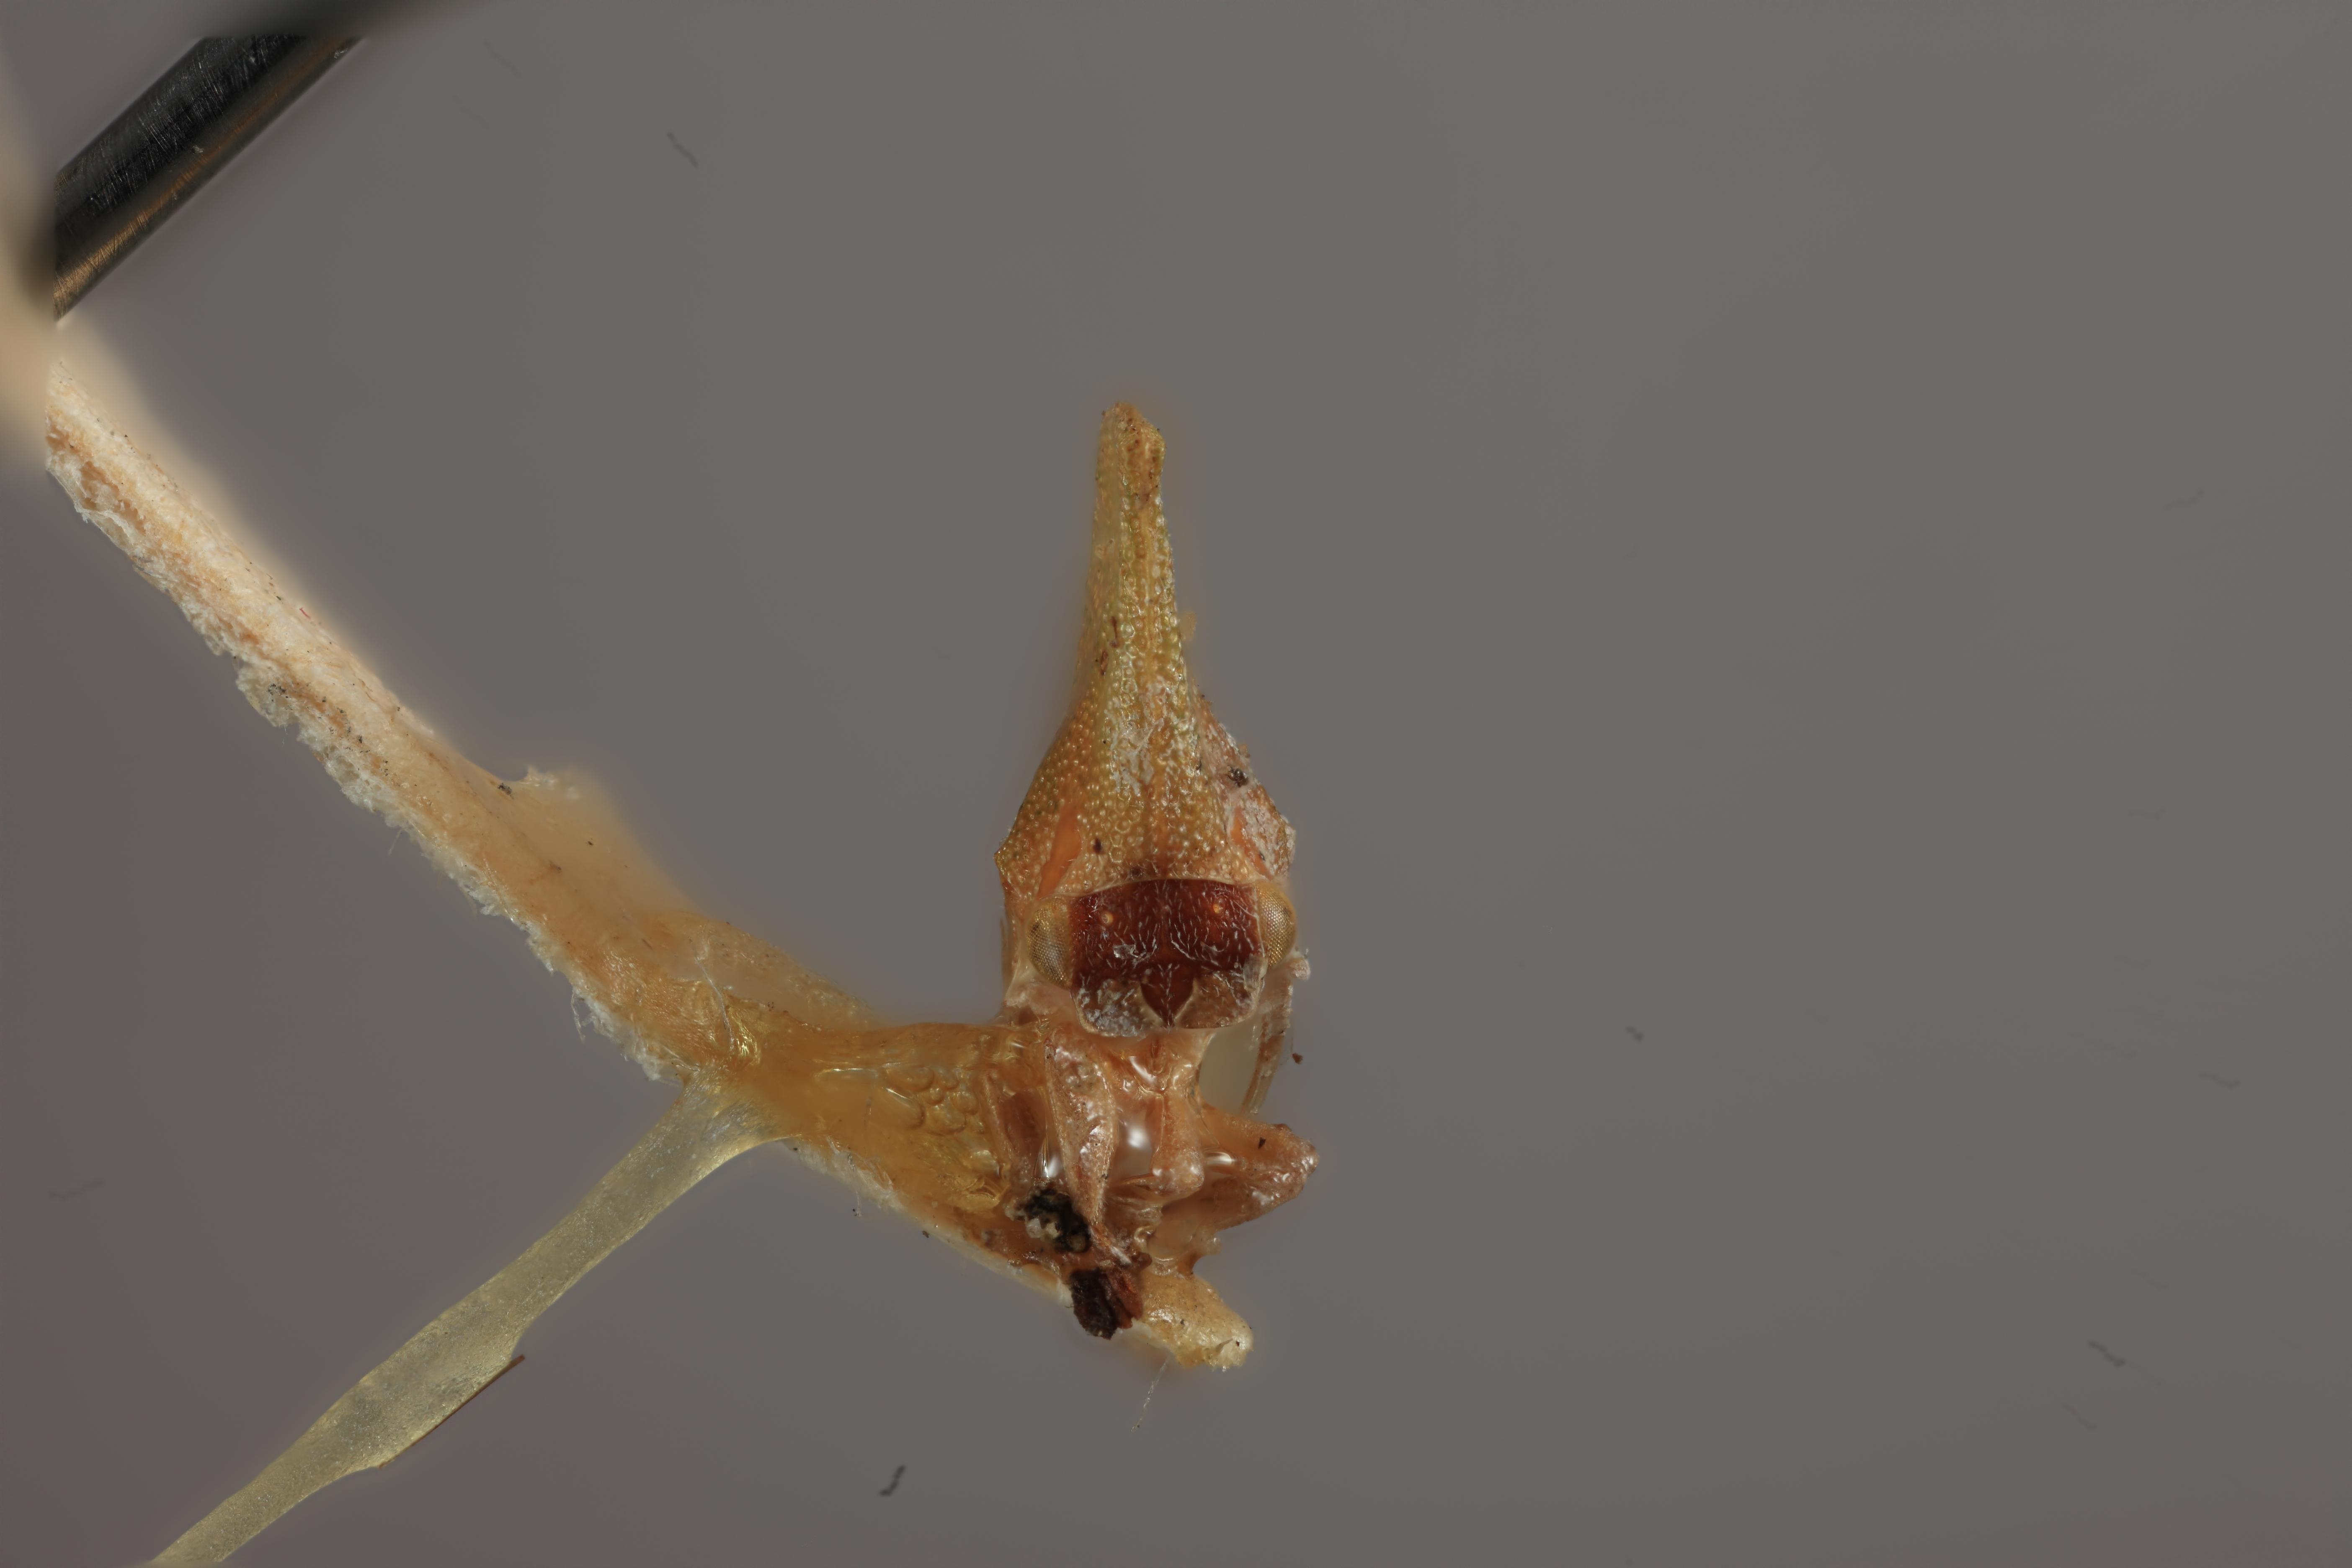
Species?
Stegaspis viridis
